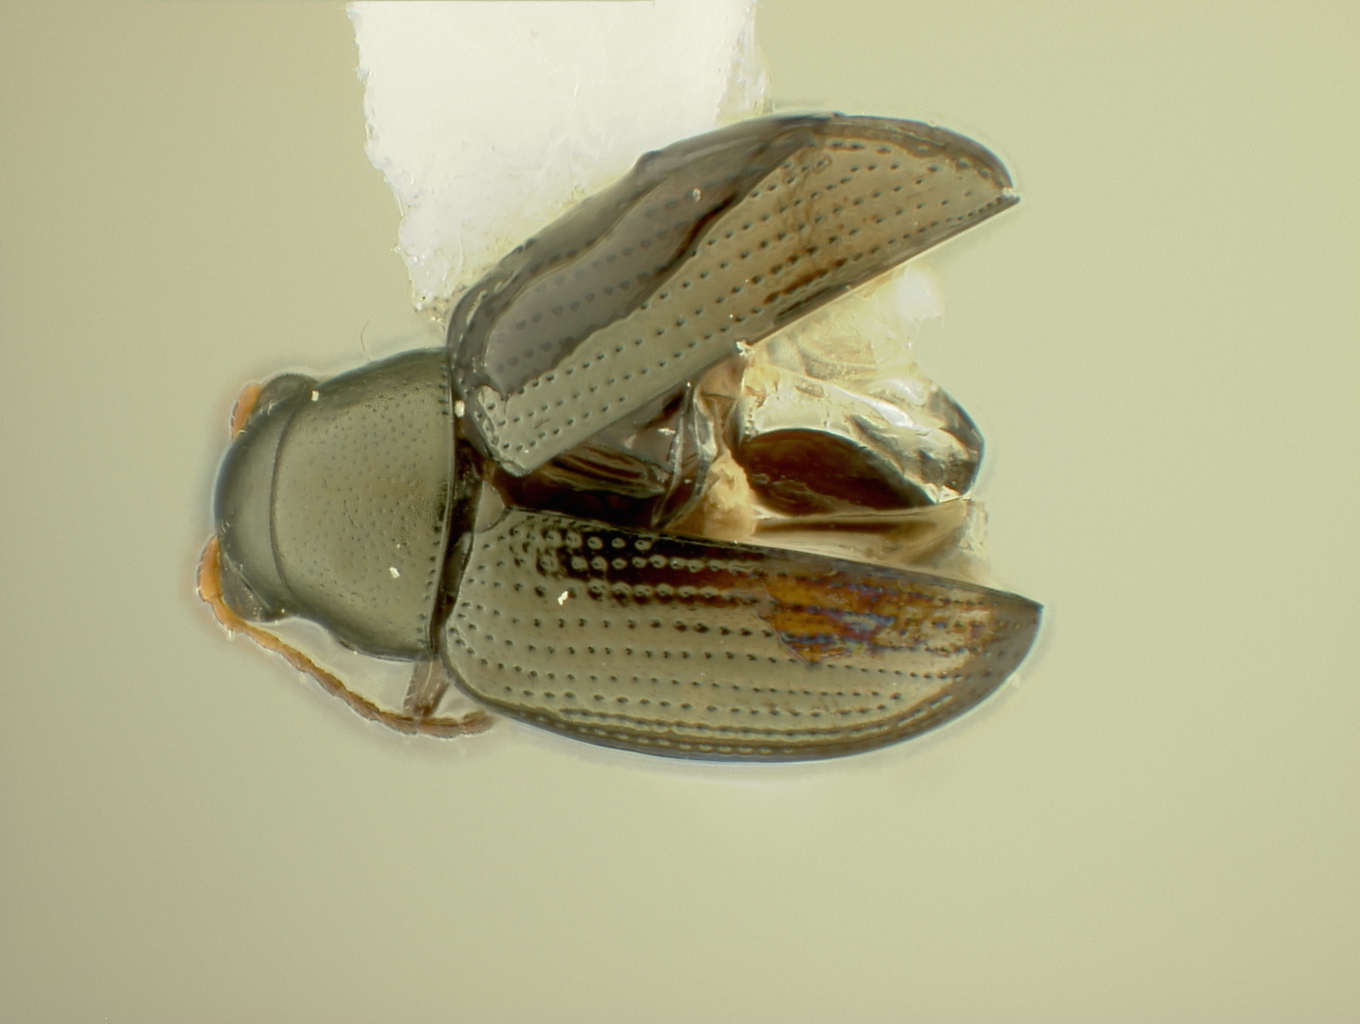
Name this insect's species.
Chaetocnema subconvexa
